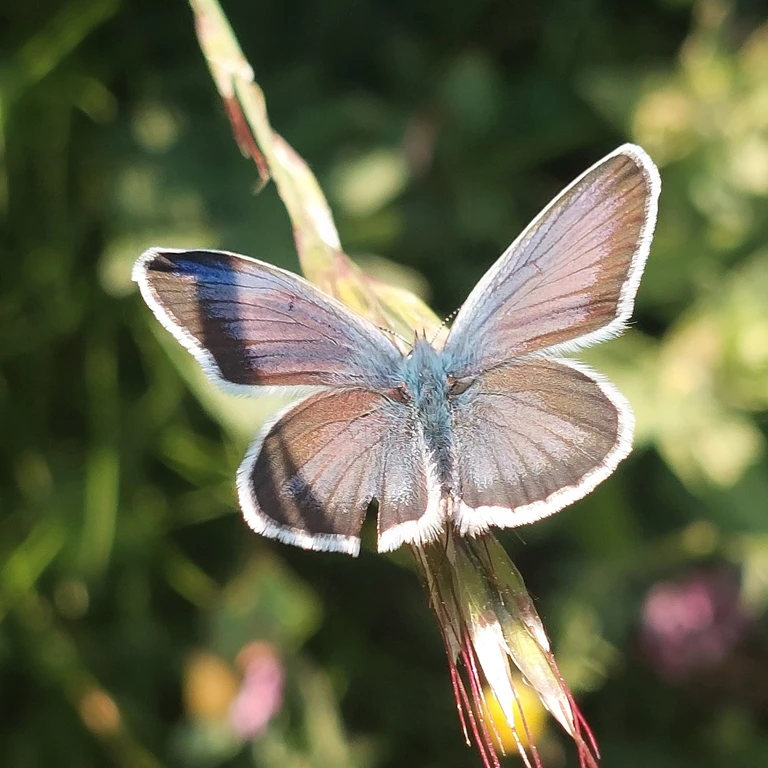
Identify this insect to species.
Plebejus argus
